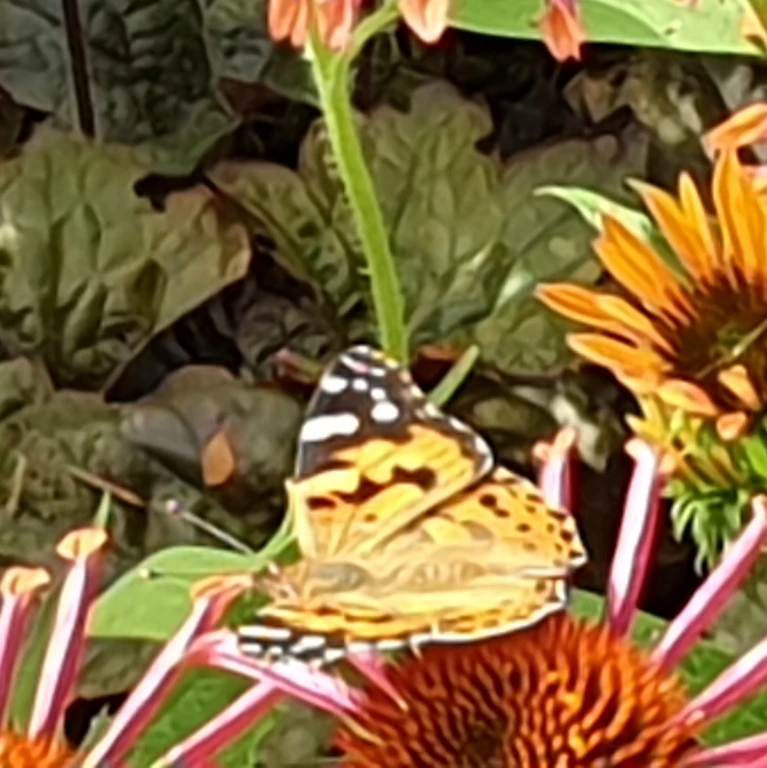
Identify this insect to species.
Vanessa cardui
